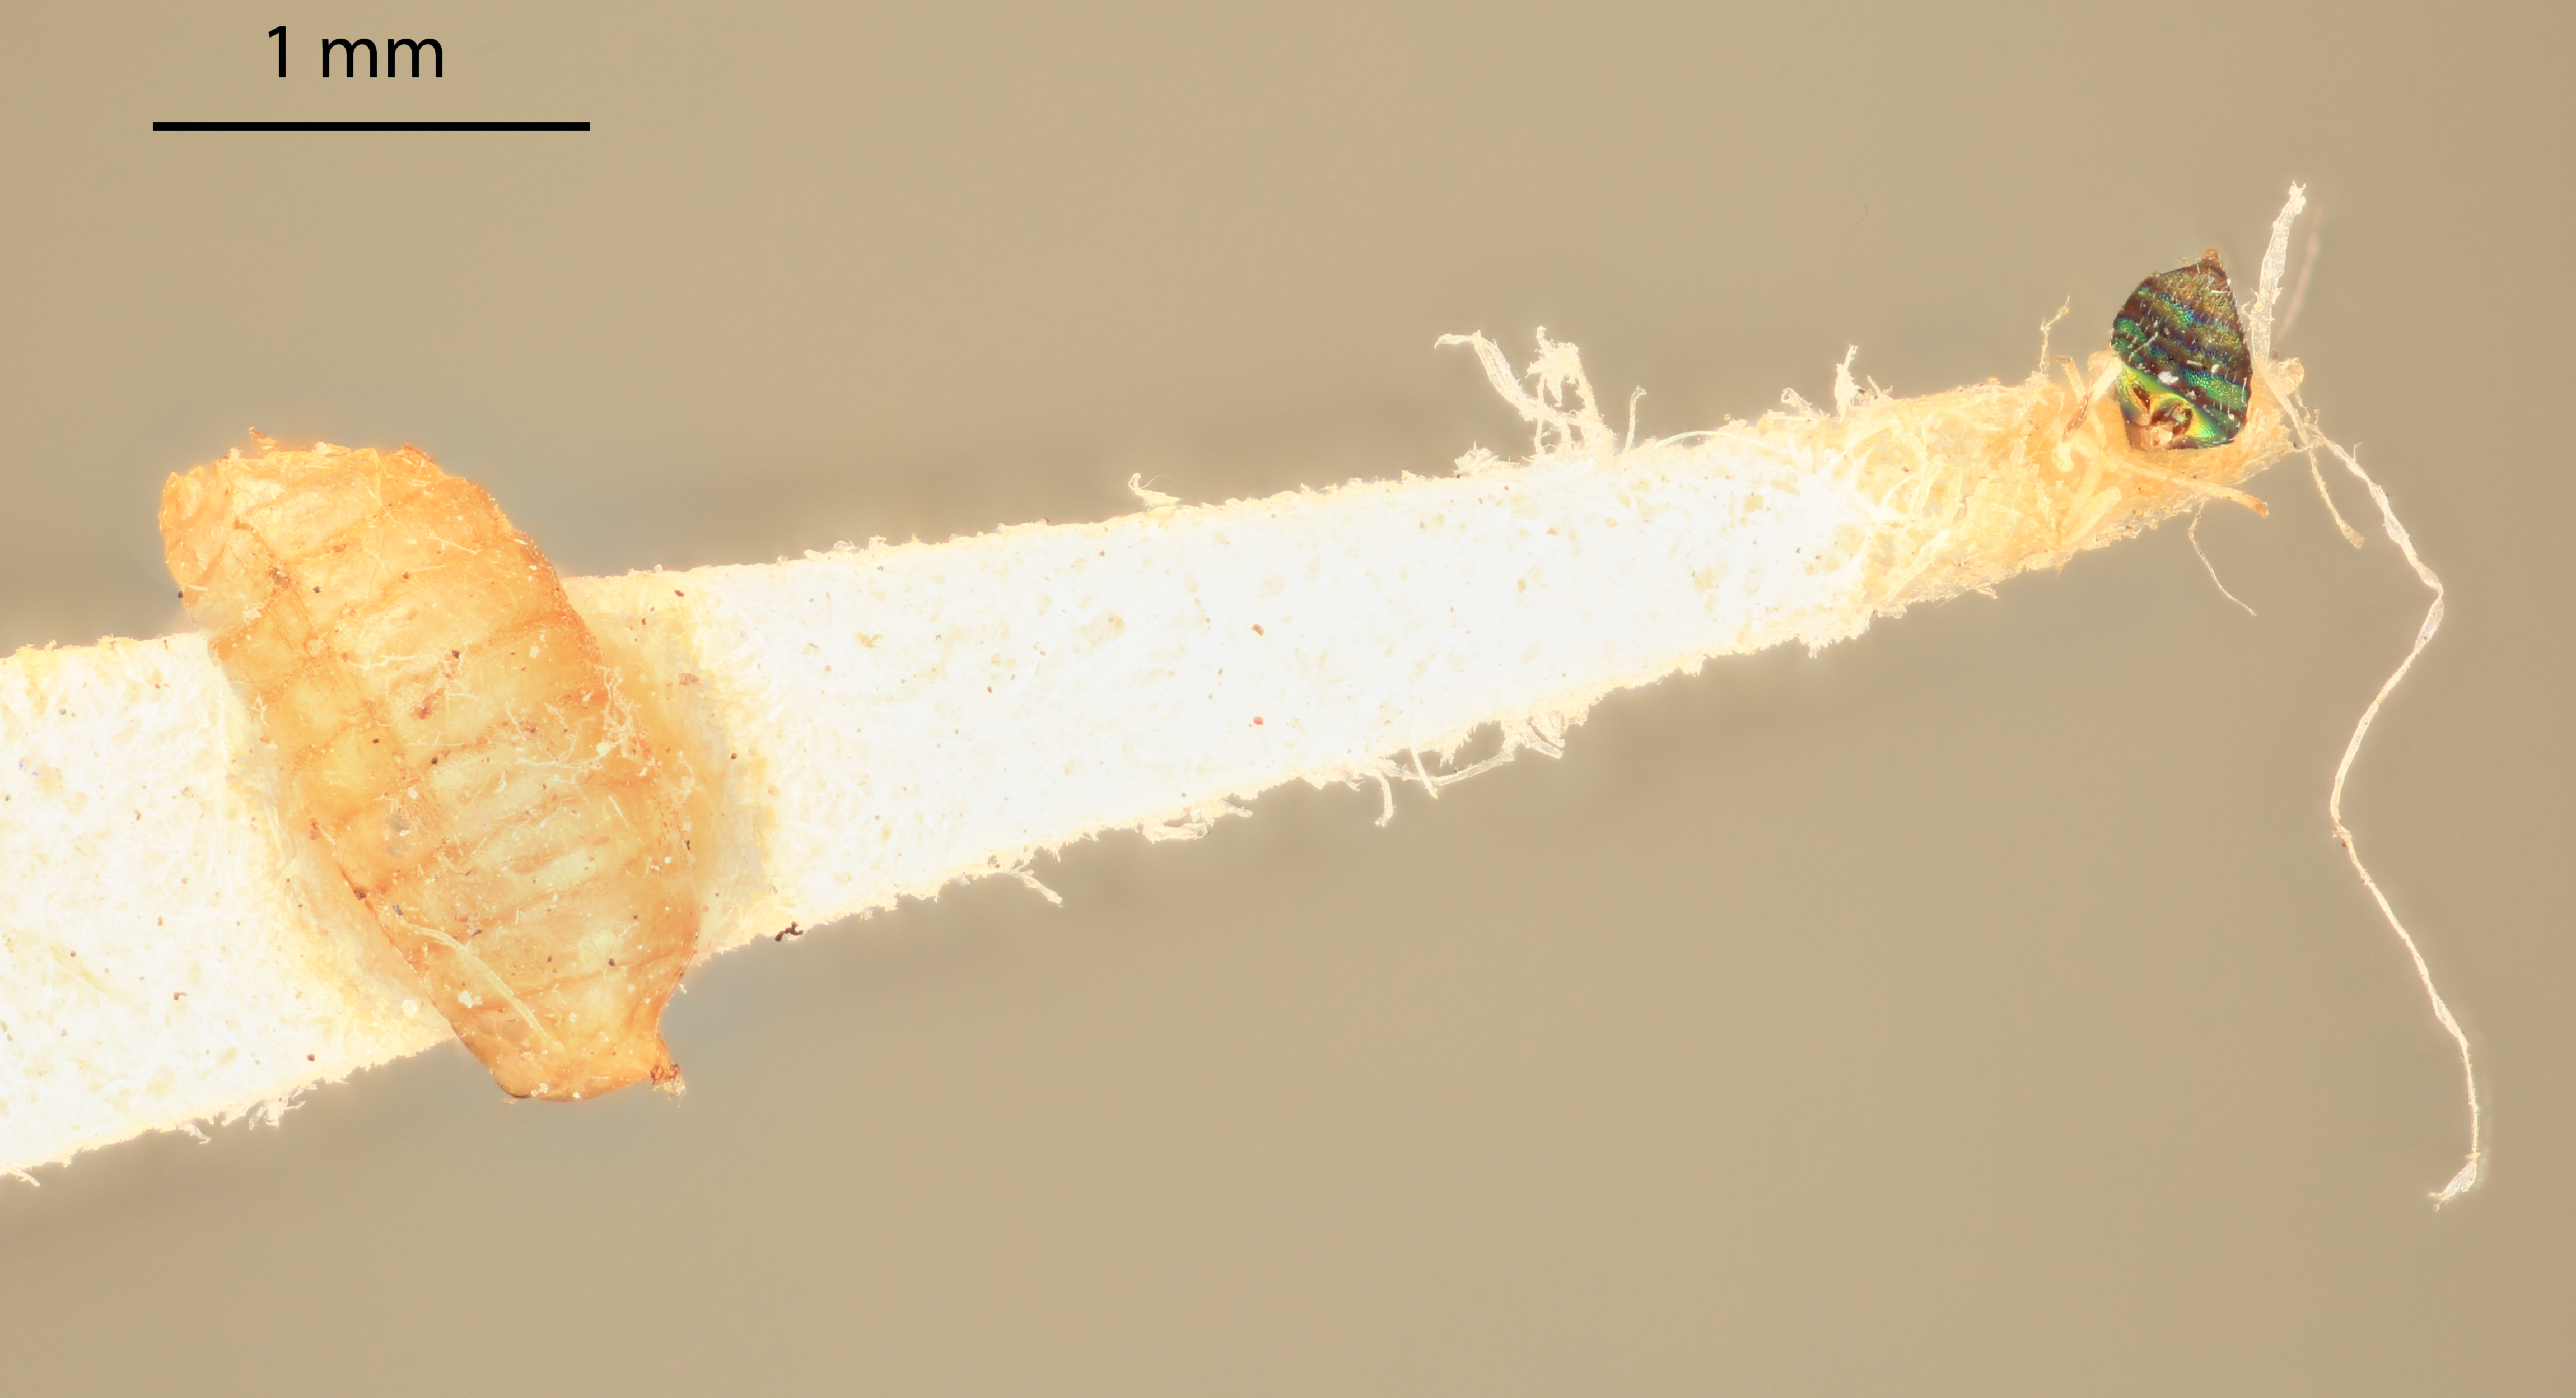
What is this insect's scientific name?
Achrysocharis camilli
